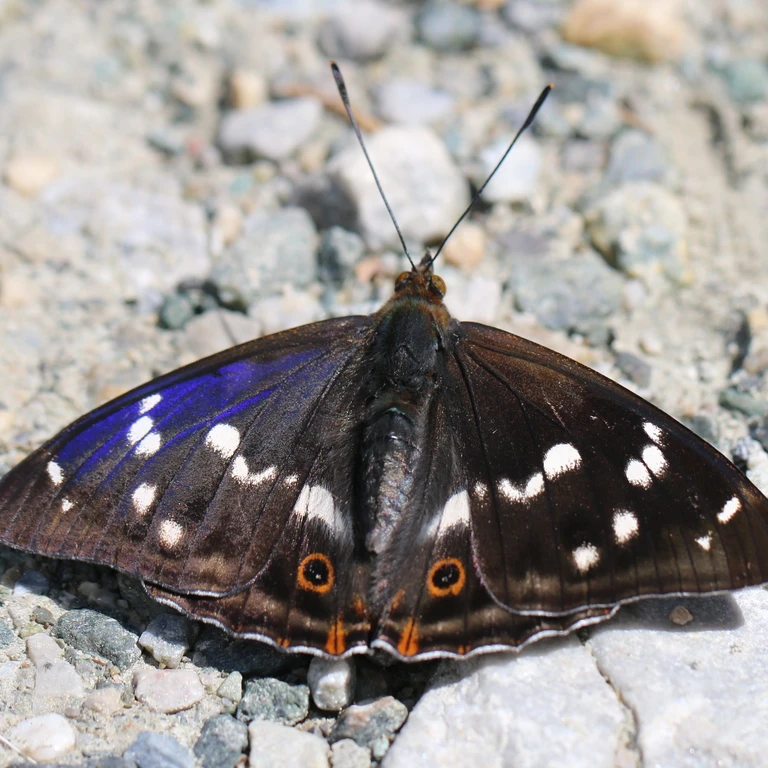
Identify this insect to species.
Apatura iris
